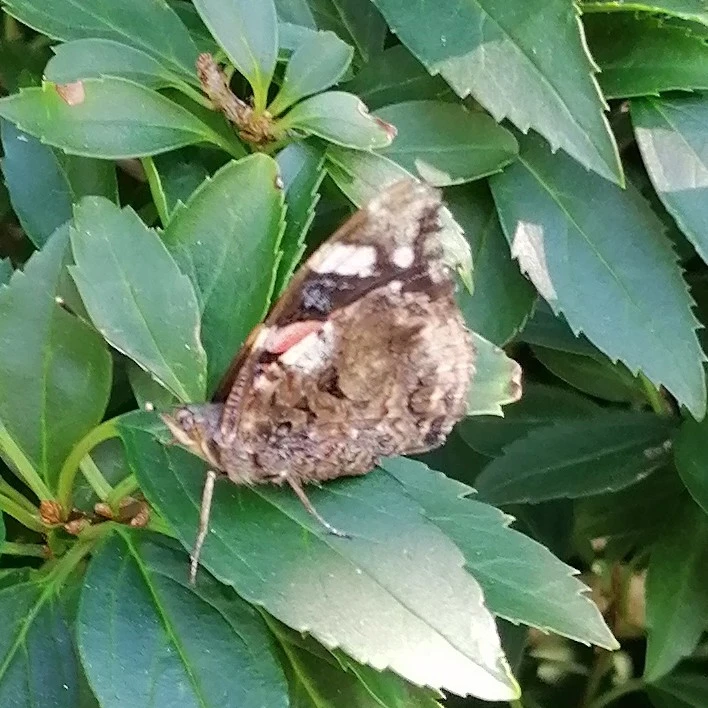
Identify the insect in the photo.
Vanessa atalanta
